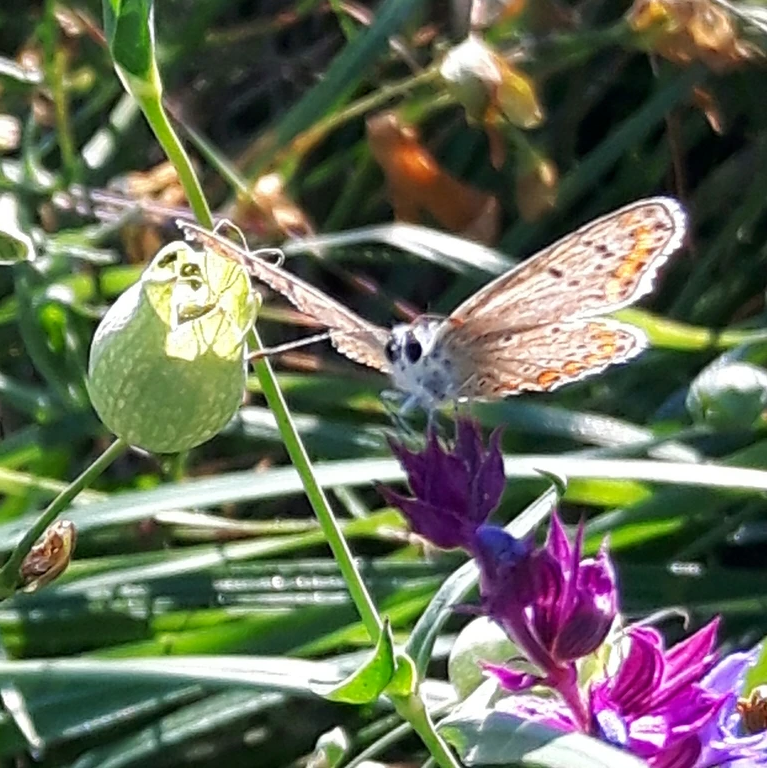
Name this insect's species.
Aricia agestis/artaxerxes
